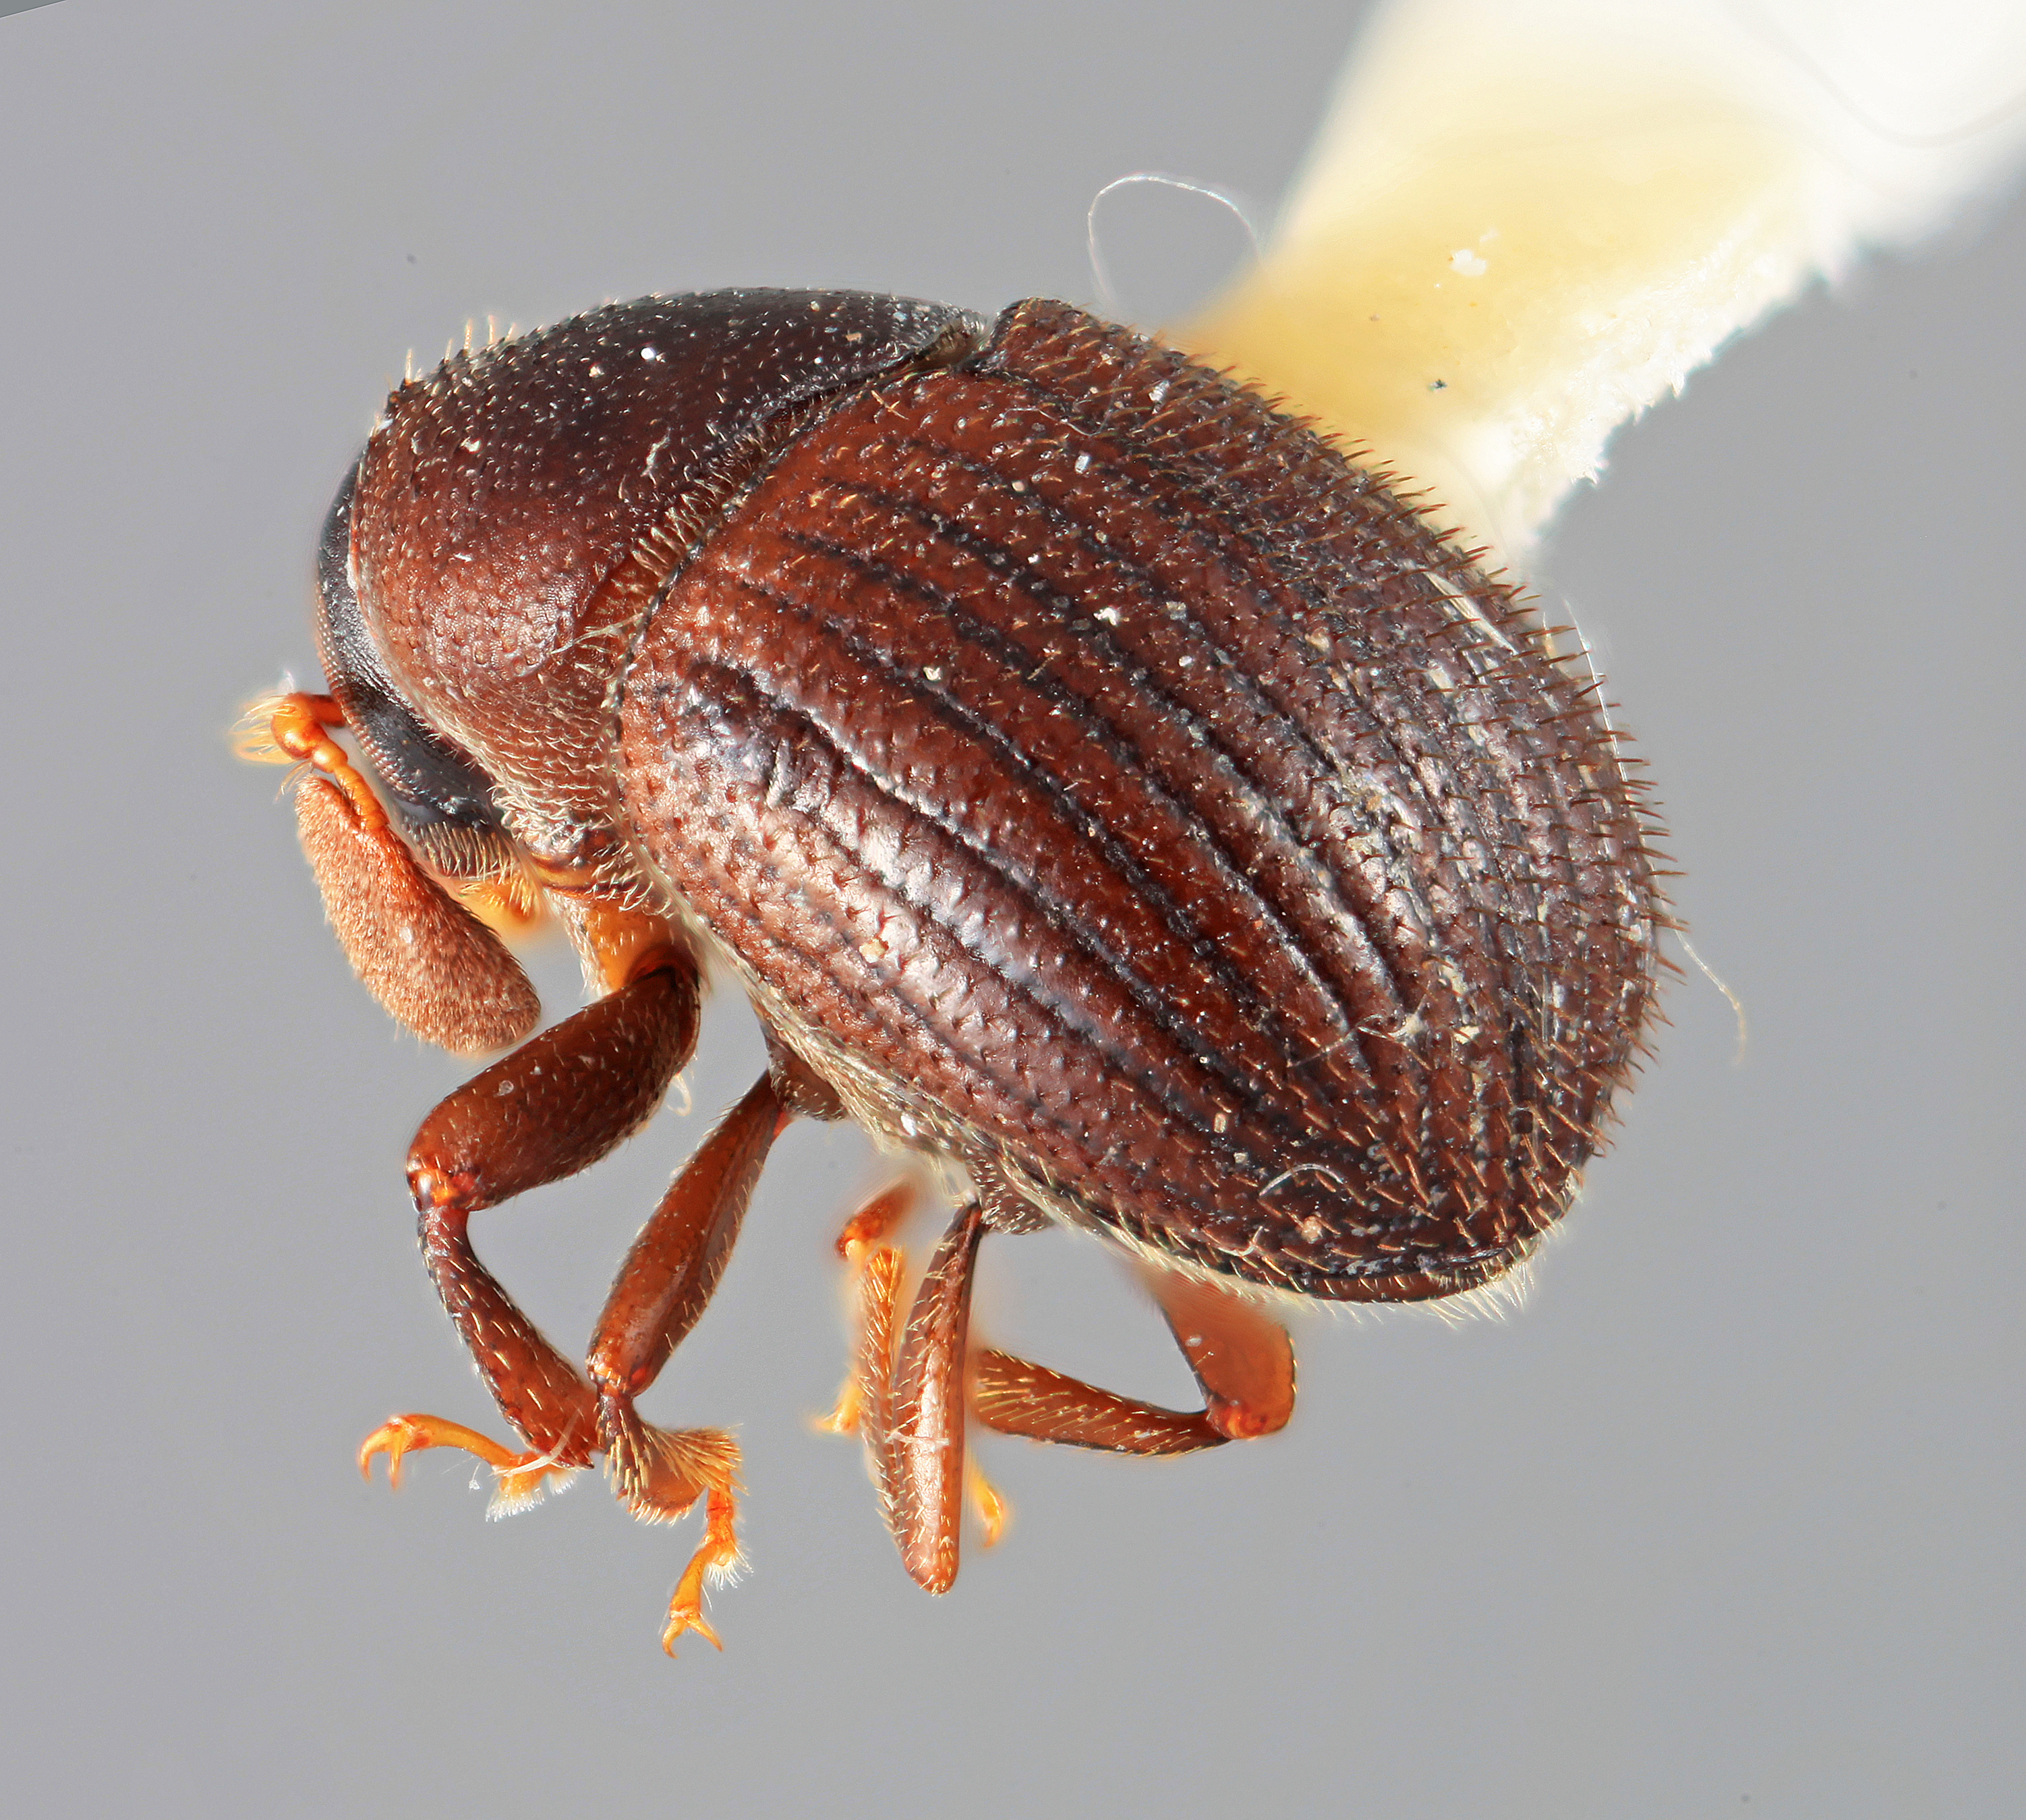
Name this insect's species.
Chramesus ingens
